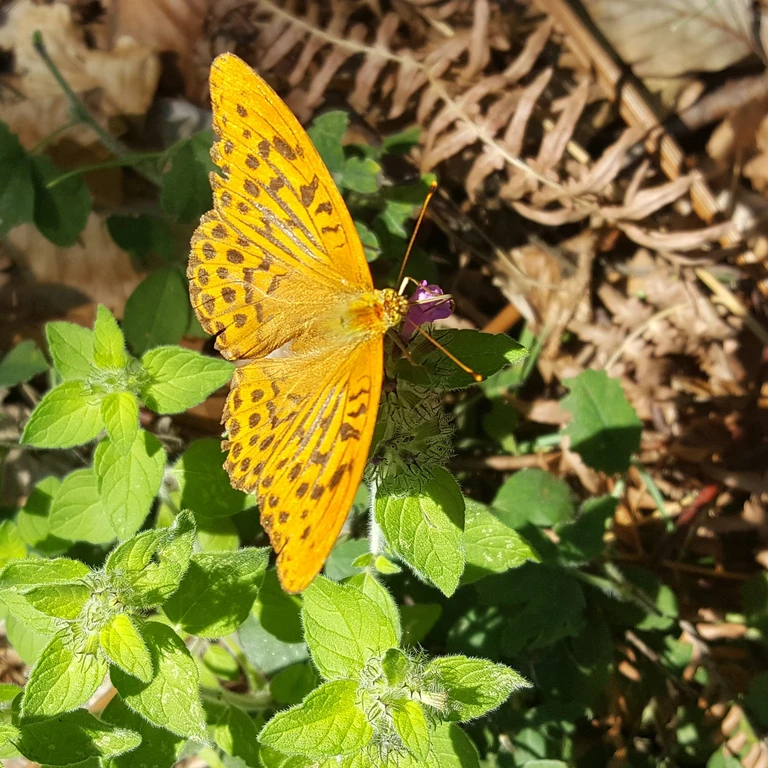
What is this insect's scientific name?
Argynnis paphia
